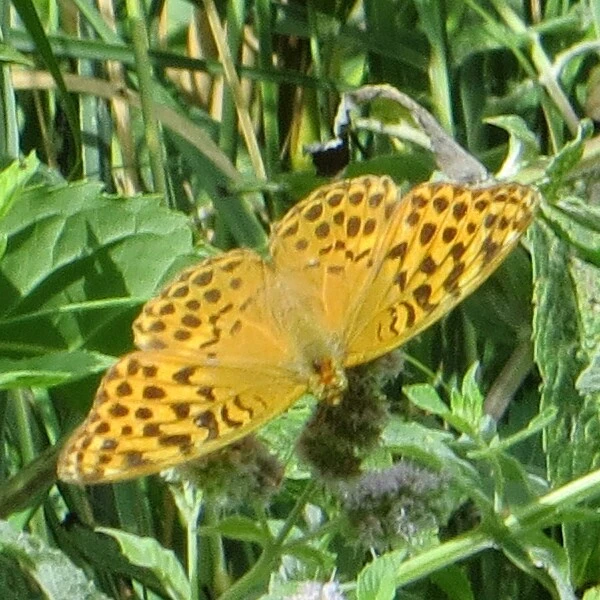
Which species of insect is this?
Argynnis paphia
